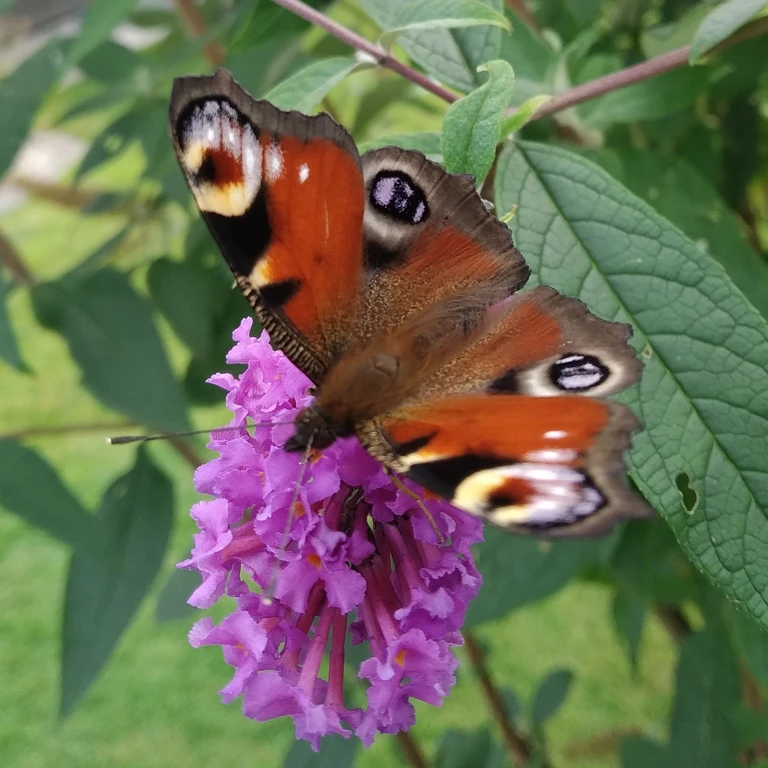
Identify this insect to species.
Aglais io
